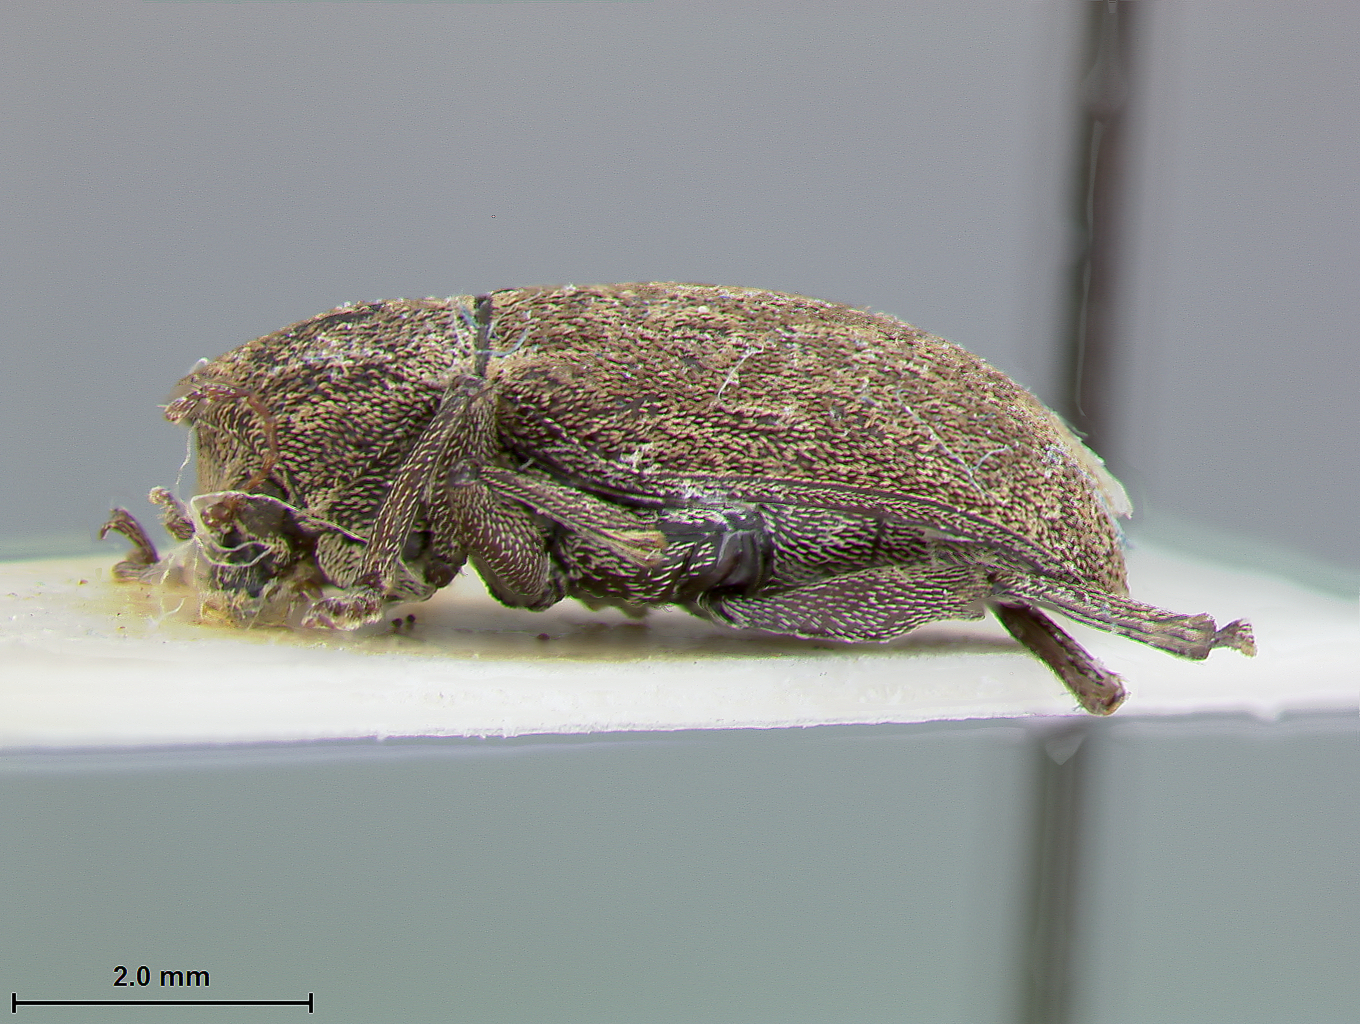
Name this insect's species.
Myochrous monrosi
